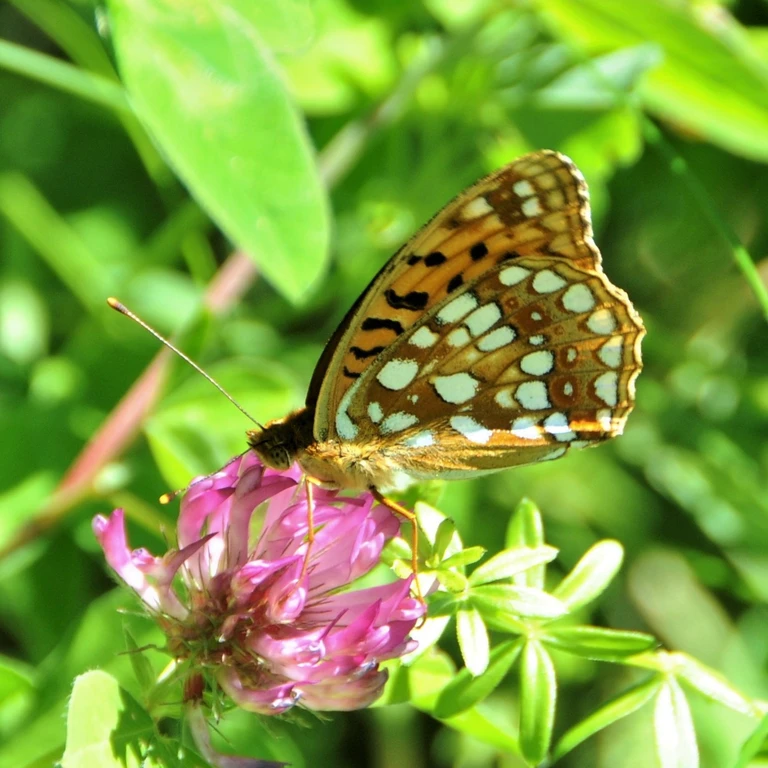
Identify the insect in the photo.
Fabriciana adippe
